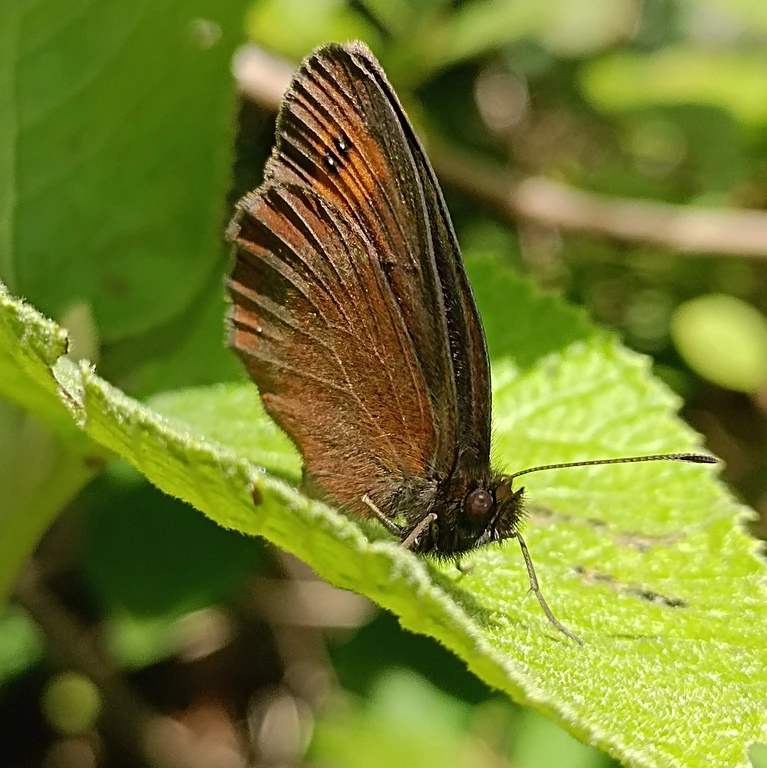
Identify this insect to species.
Erebia aethiops
